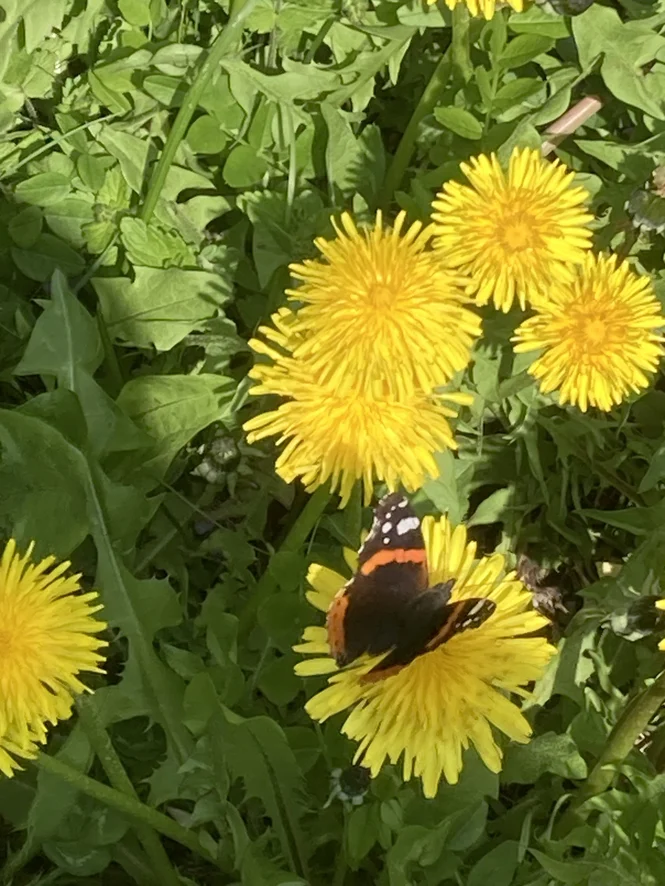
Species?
Vanessa atalanta
